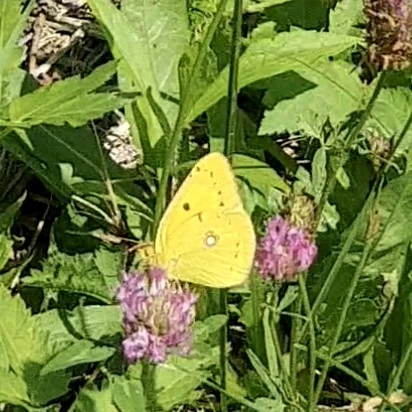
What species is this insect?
Colias croceus
